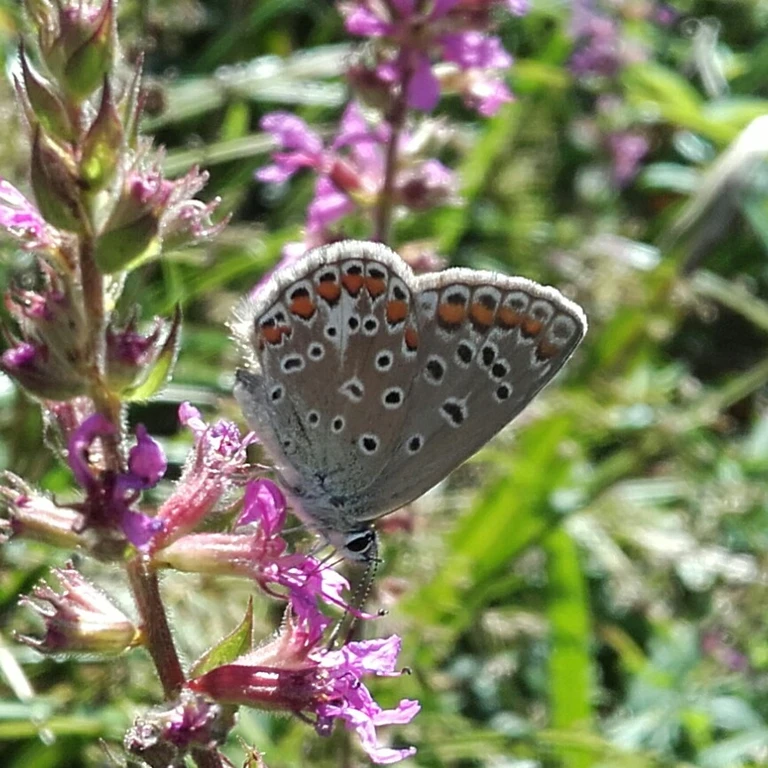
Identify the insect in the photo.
Polyommatus icarus
